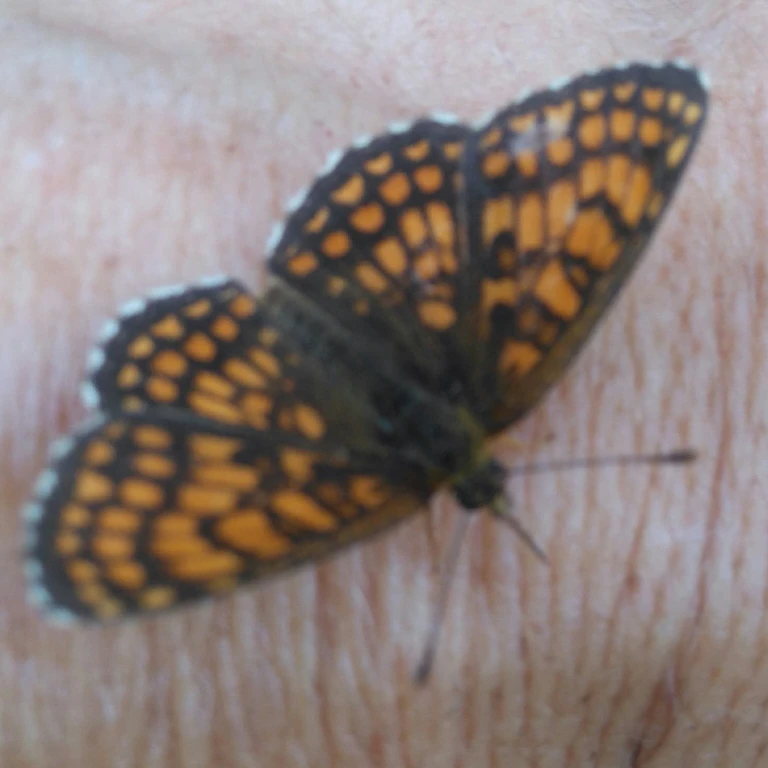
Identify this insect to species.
Melitaea athalia
